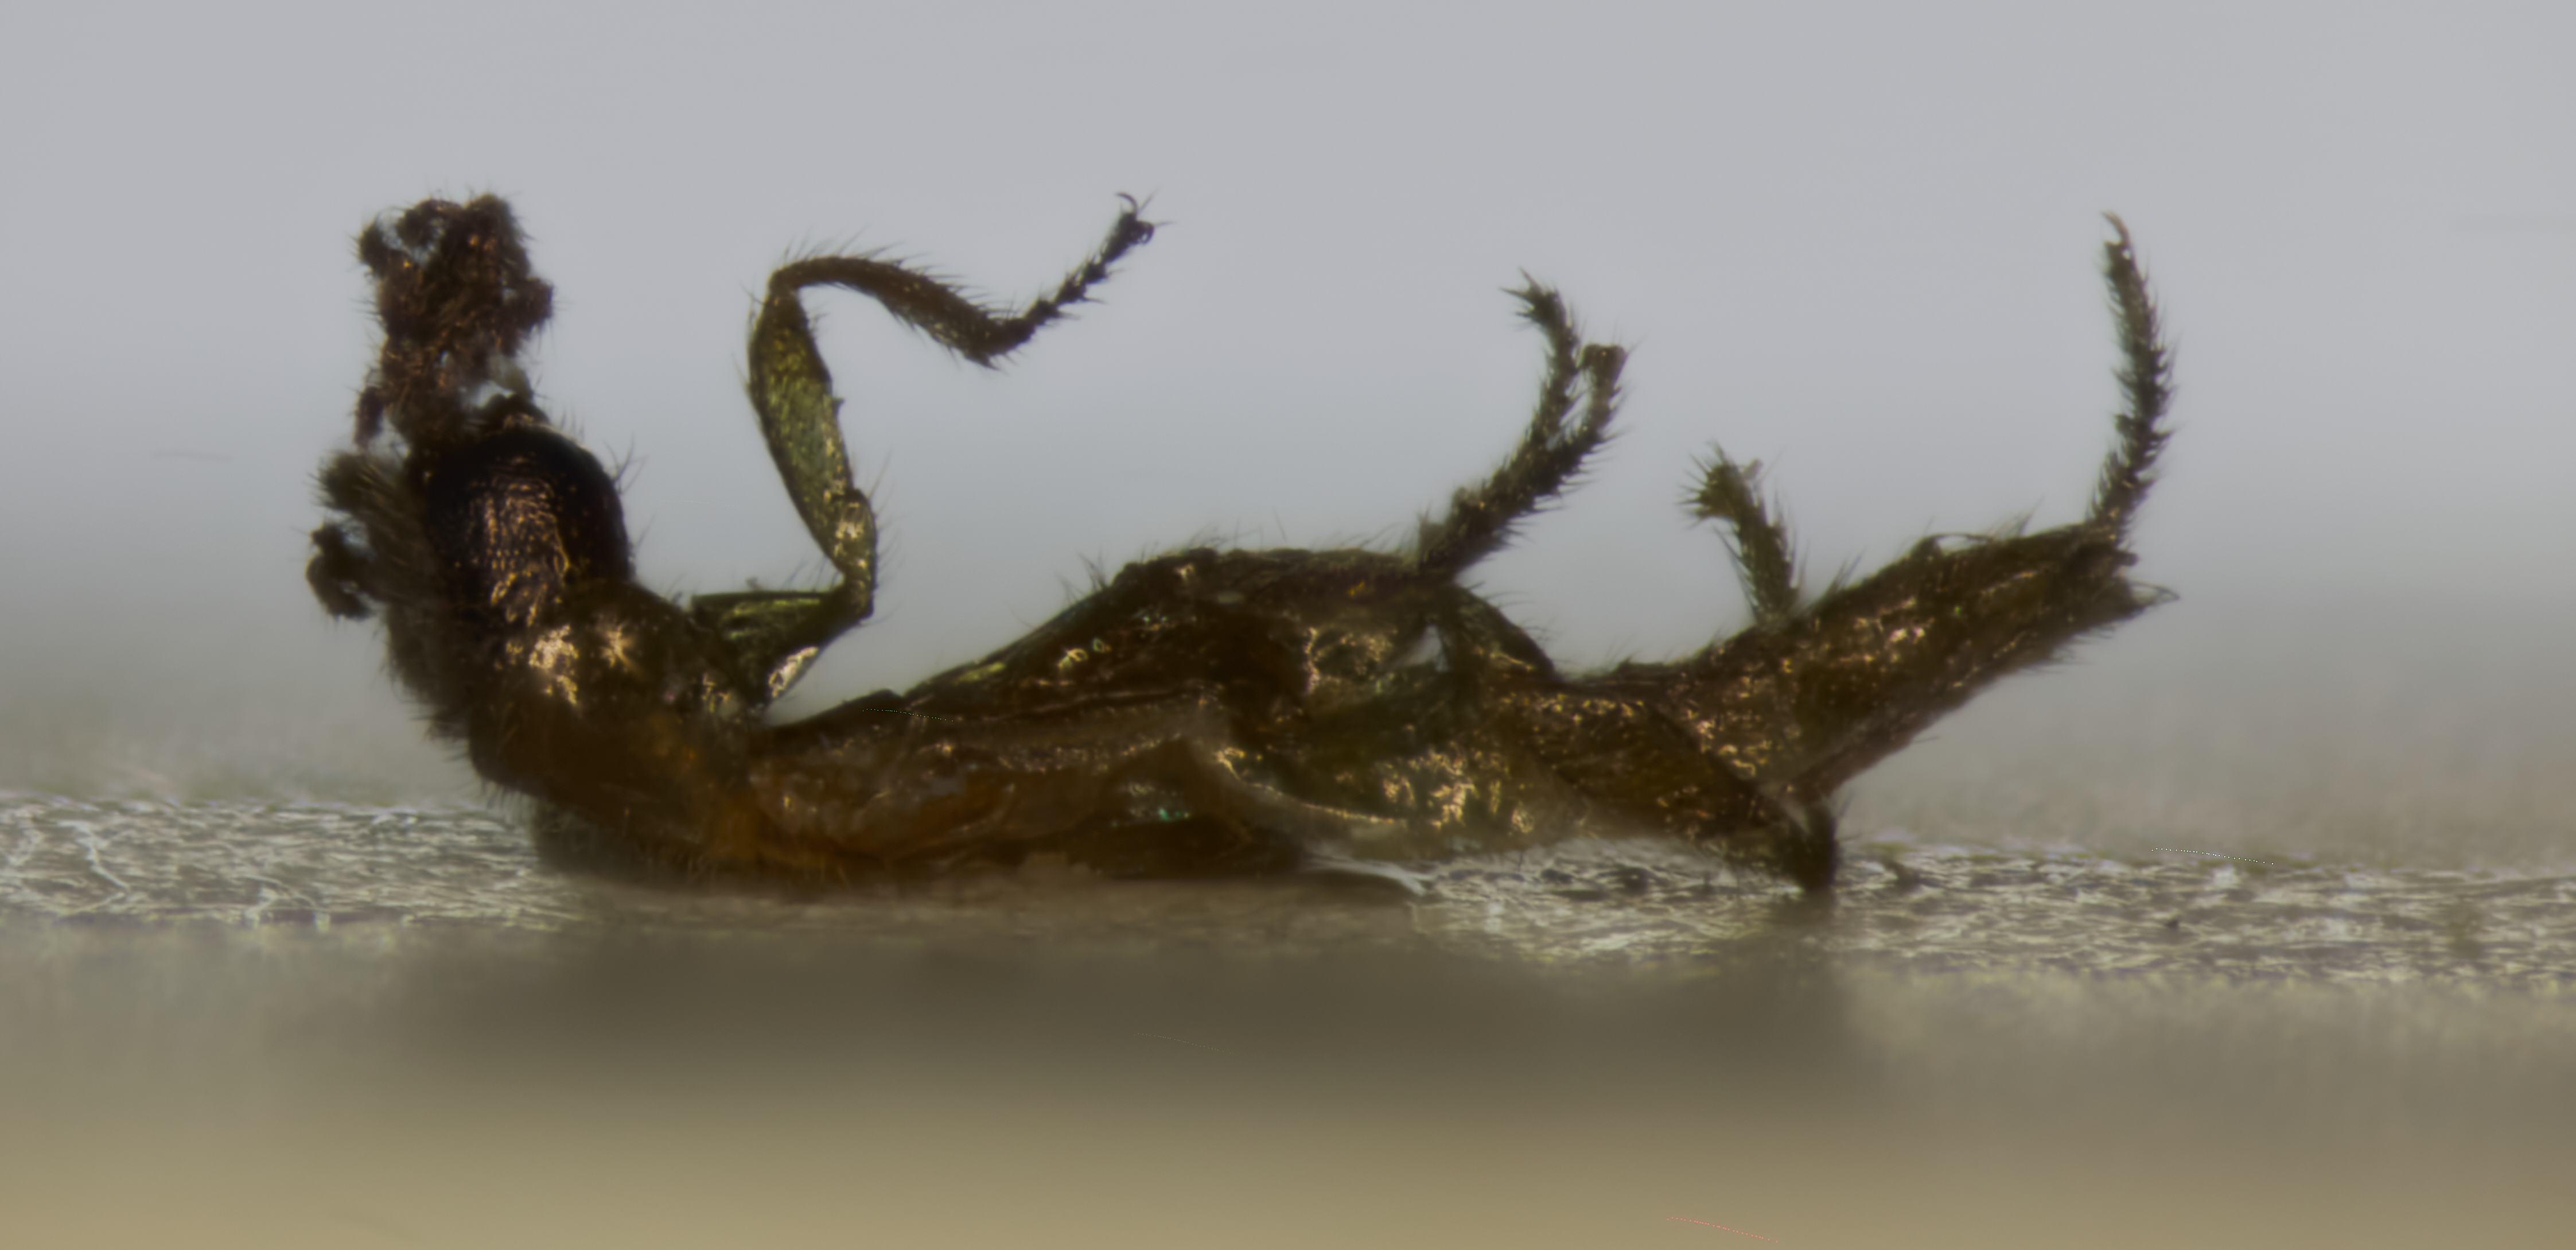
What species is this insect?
Howdenia minutissima
